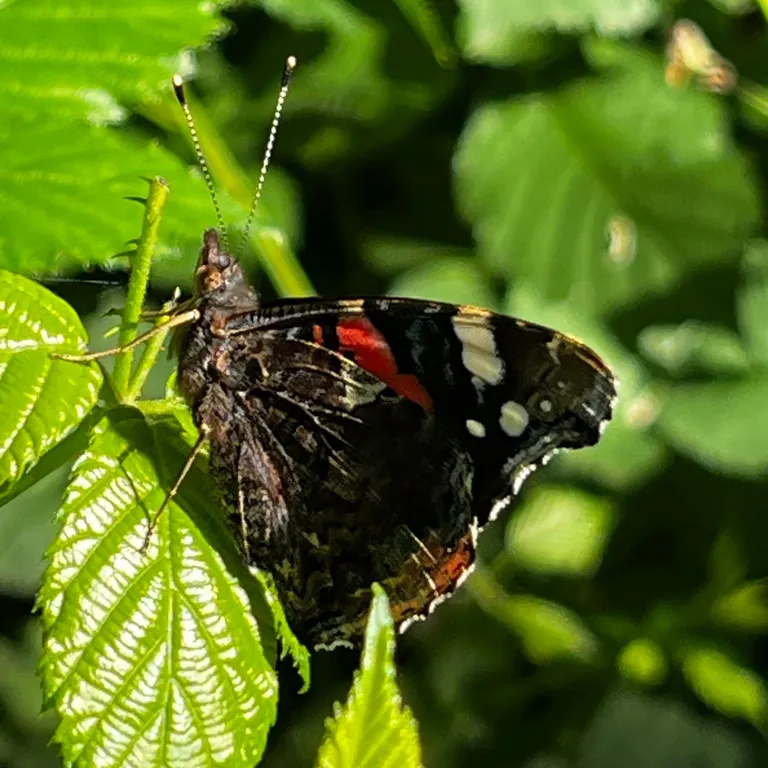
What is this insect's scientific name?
Vanessa atalanta
